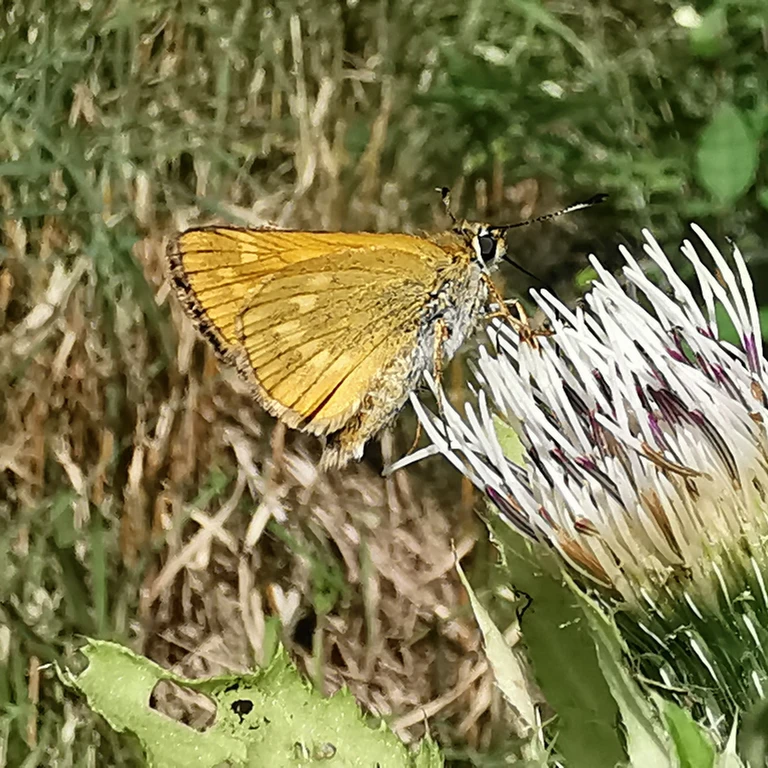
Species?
Ochlodes sylvanus (also Ochlodes venata)
